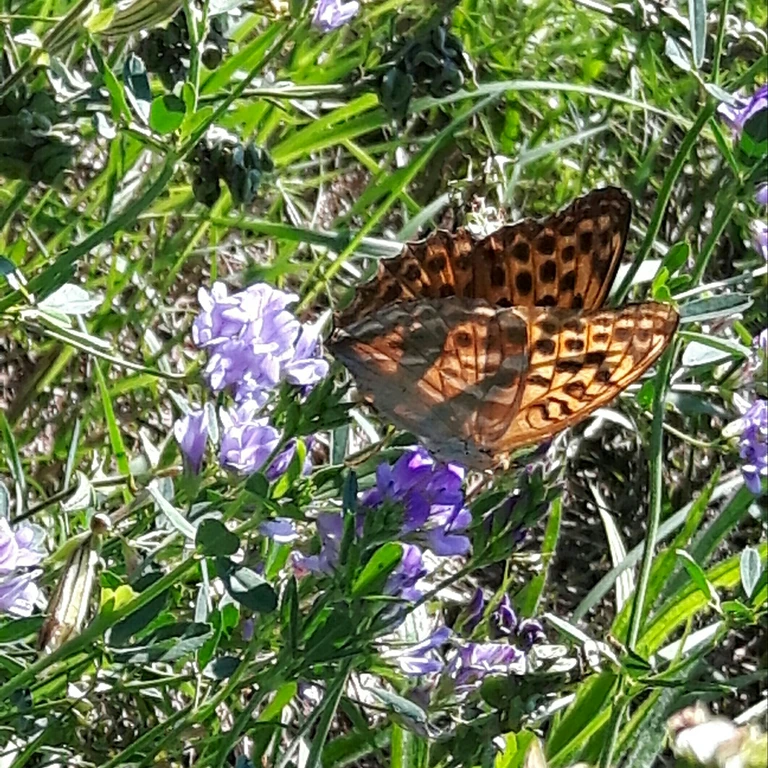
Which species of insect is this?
Argynnis paphia
